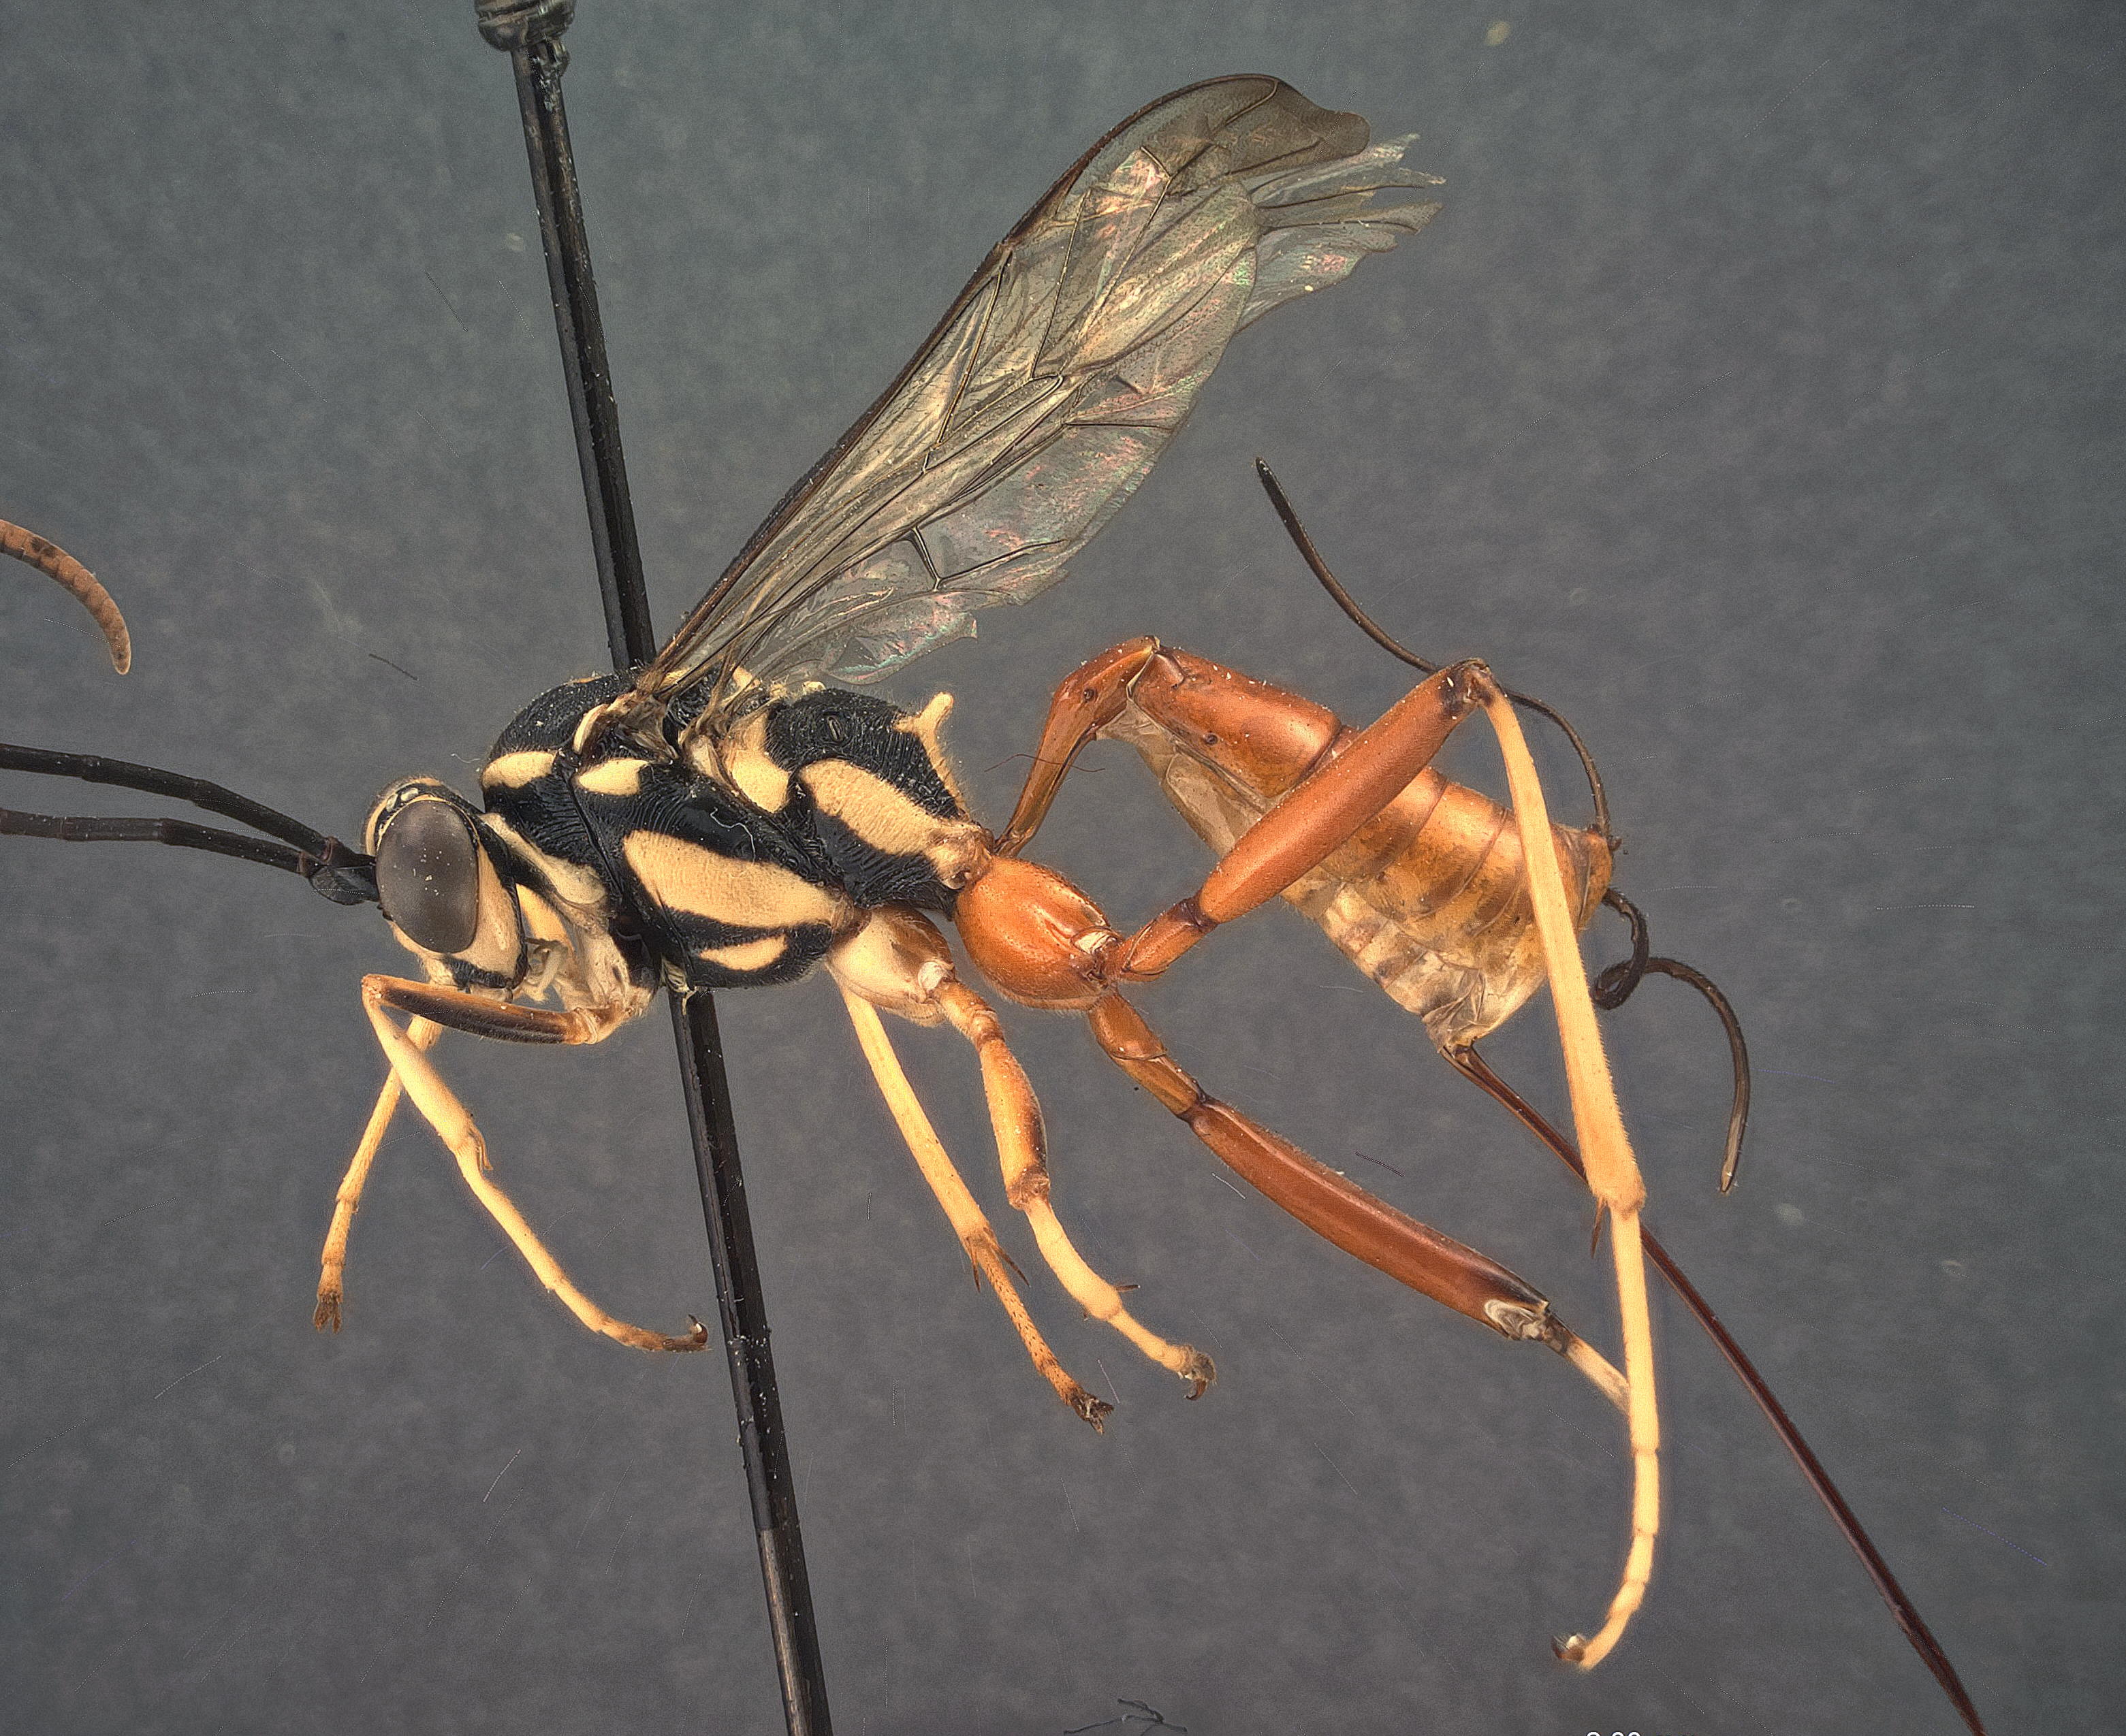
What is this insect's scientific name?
Cryptanura tenuiterebrata
